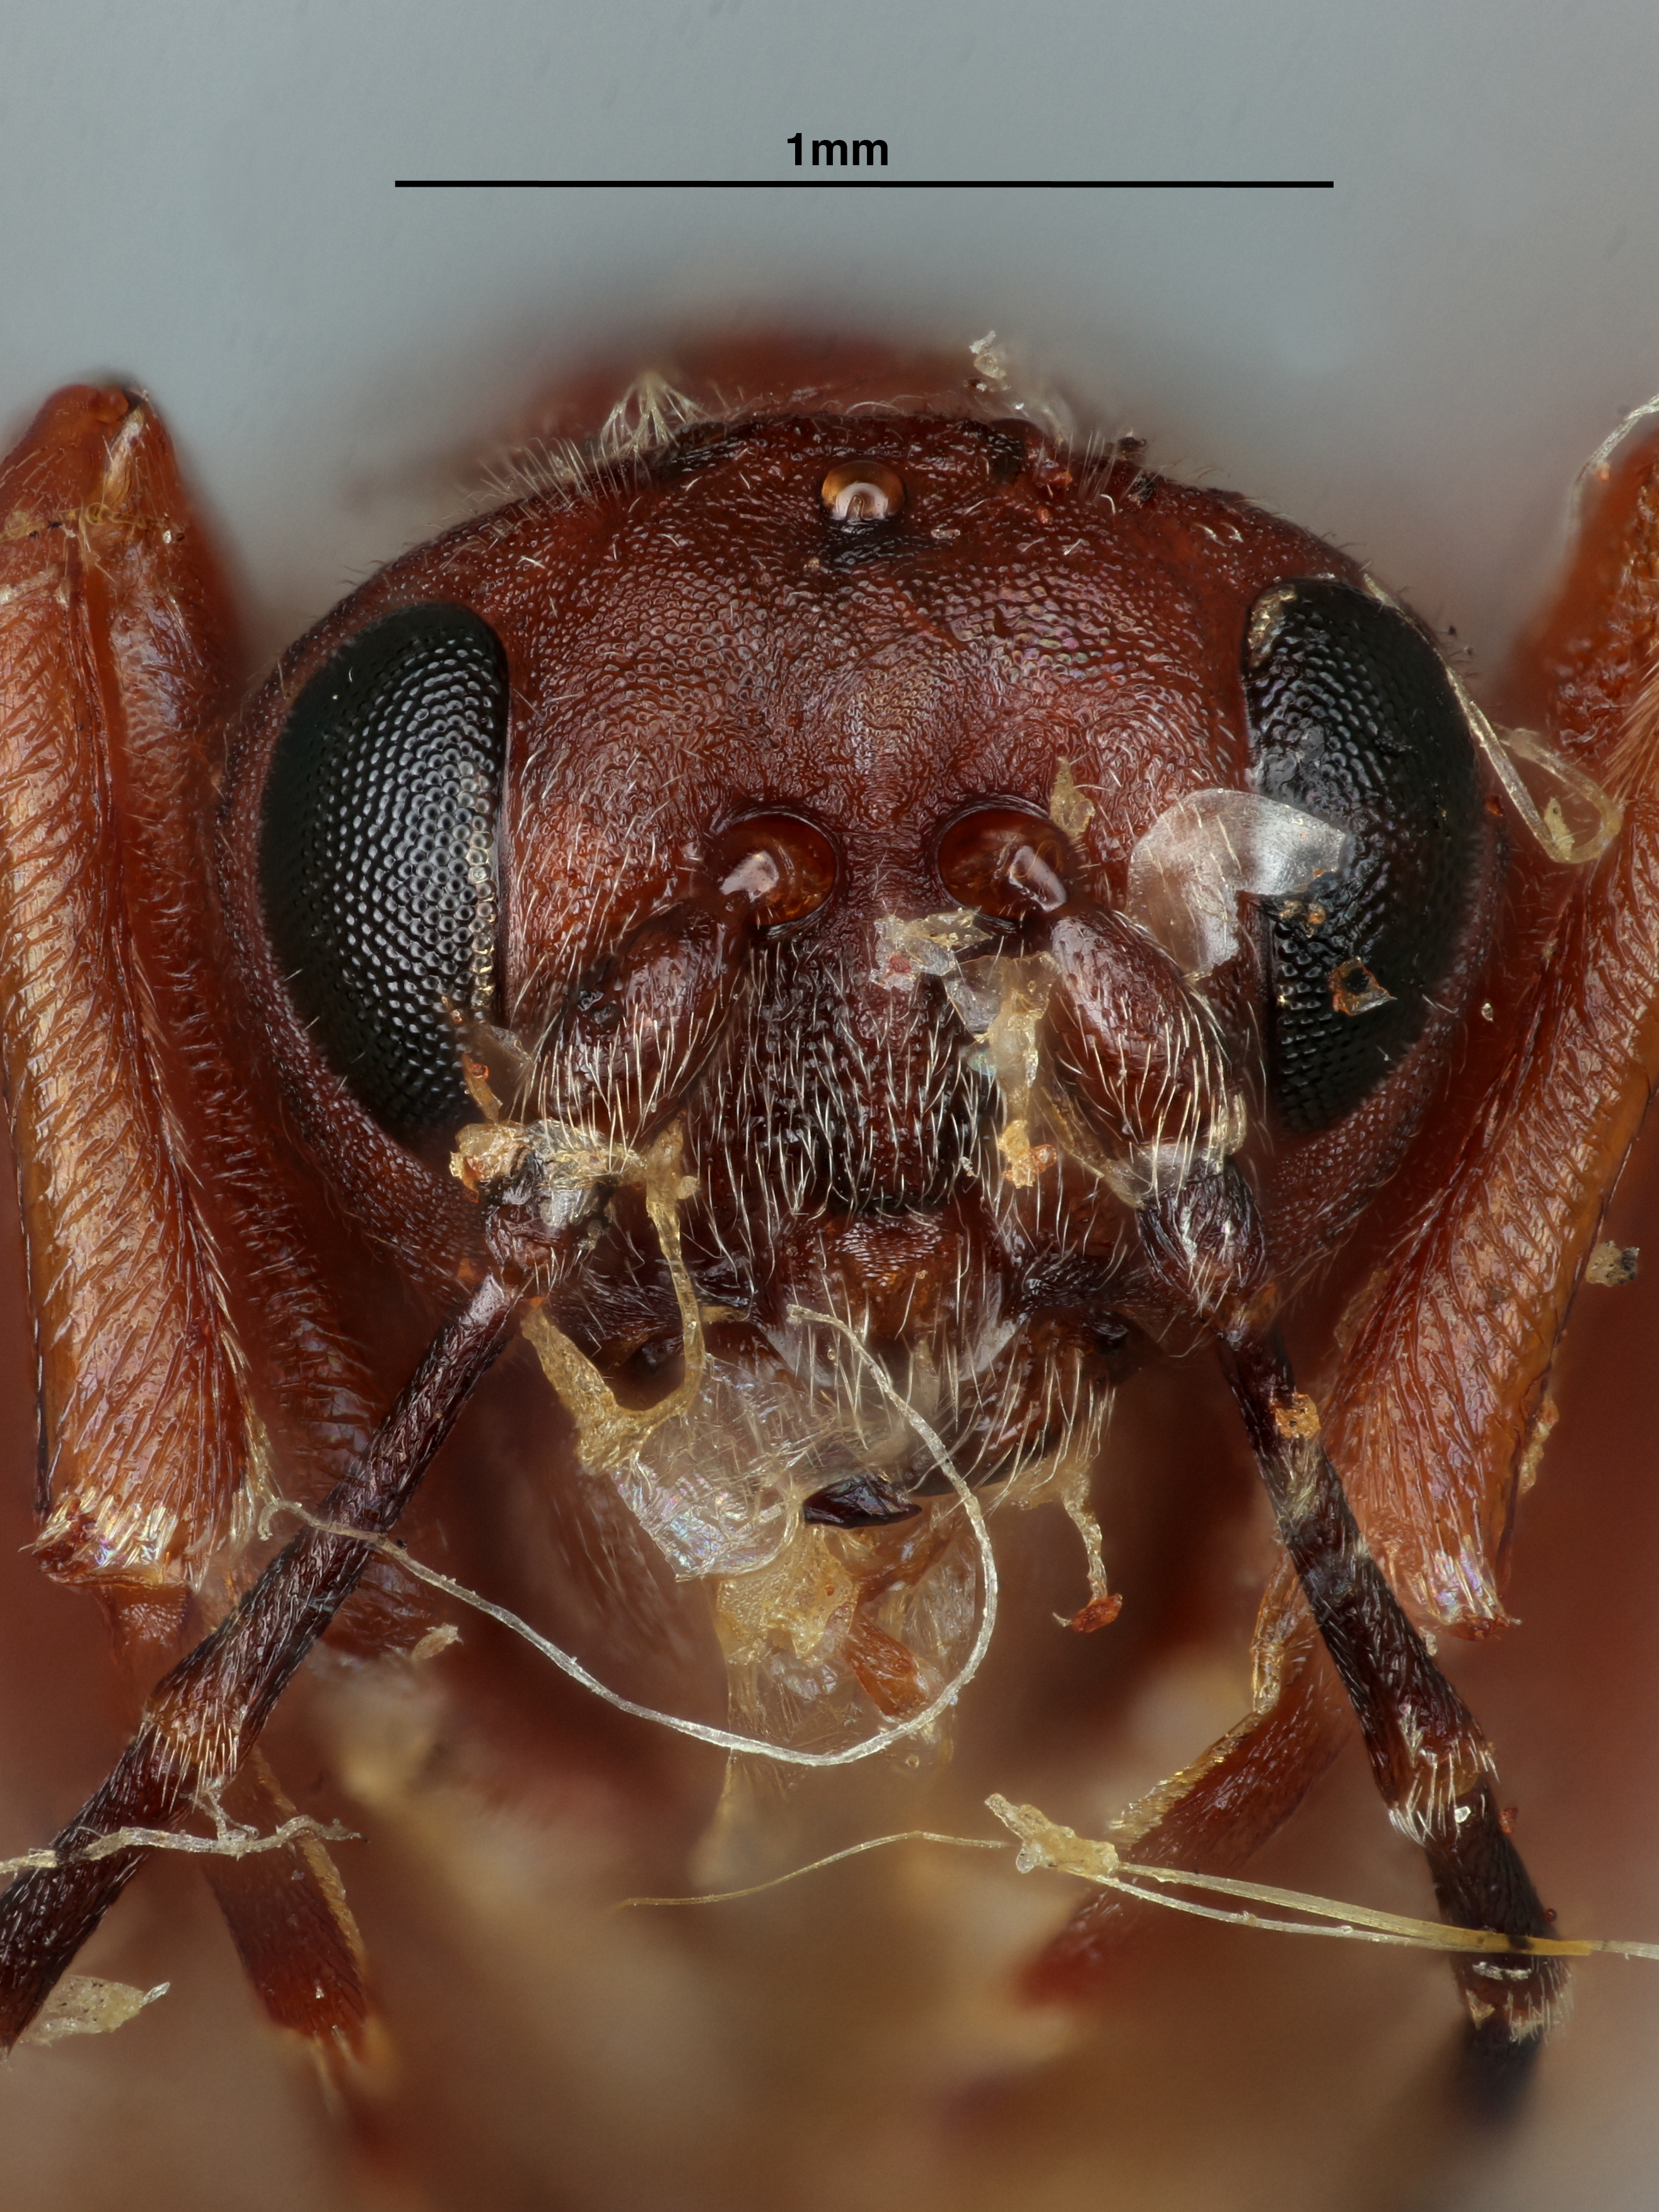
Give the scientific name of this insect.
Andricus caepulaeformis
